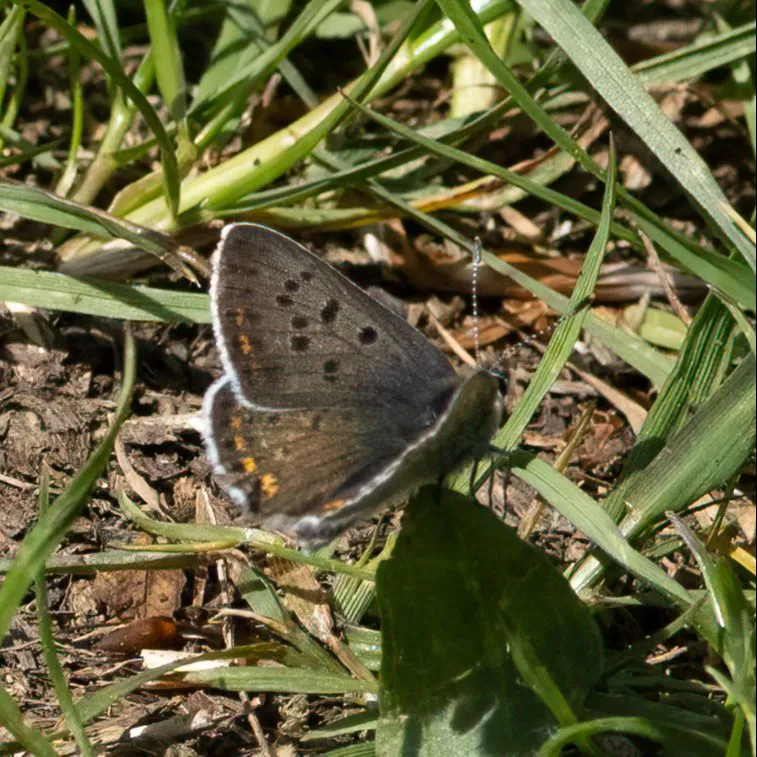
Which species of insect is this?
Lycaena tityrus (also Loweia tityrus)
